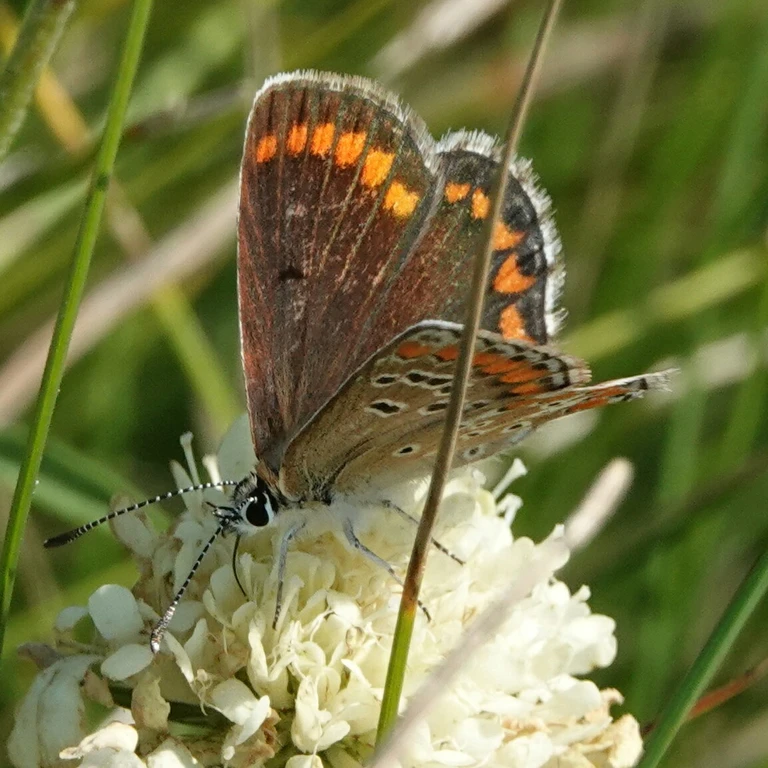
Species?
Aricia agestis/artaxerxes
